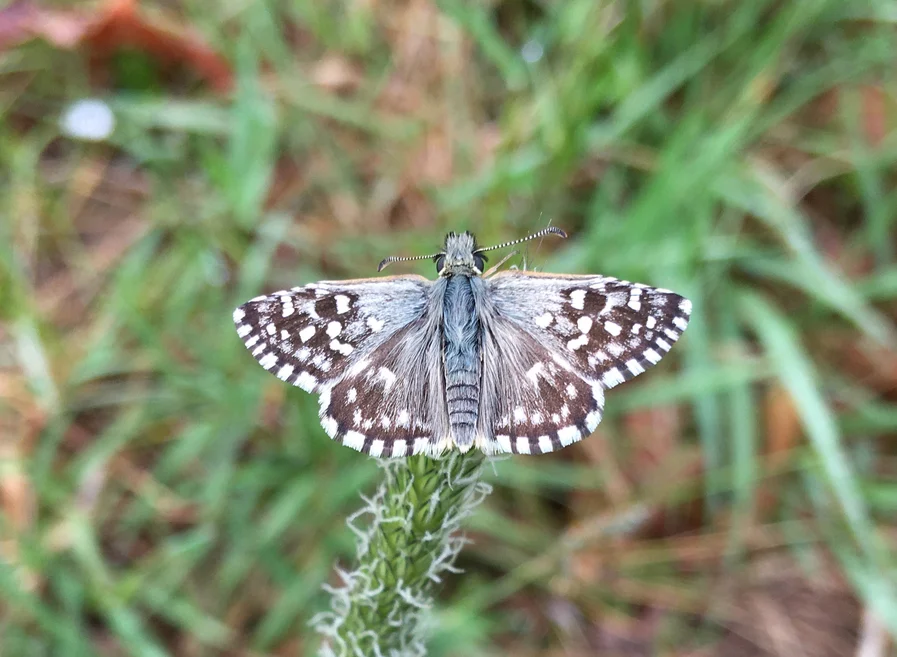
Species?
Pyrgus malvae
